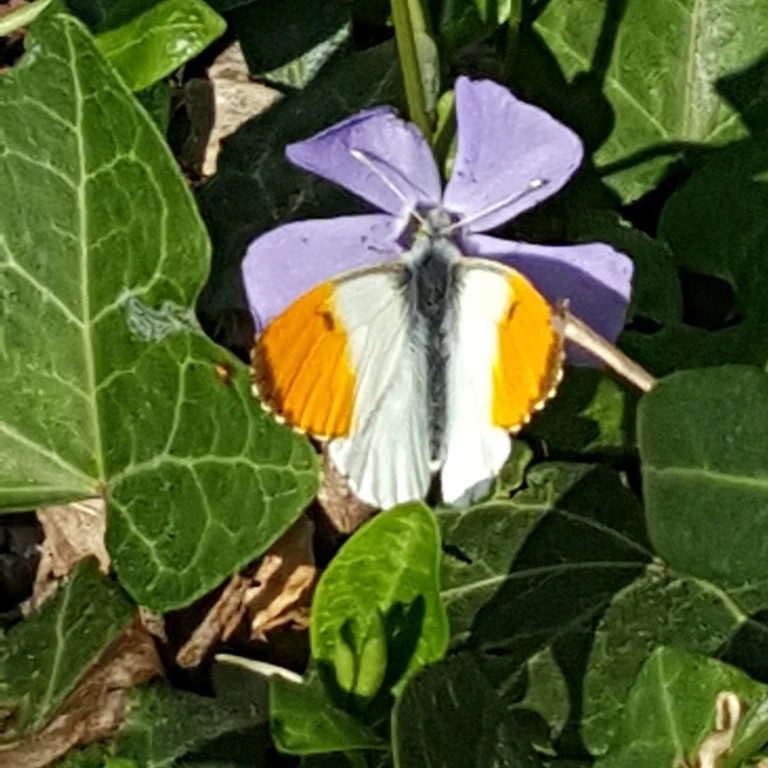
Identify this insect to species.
Anthocharis cardamines
